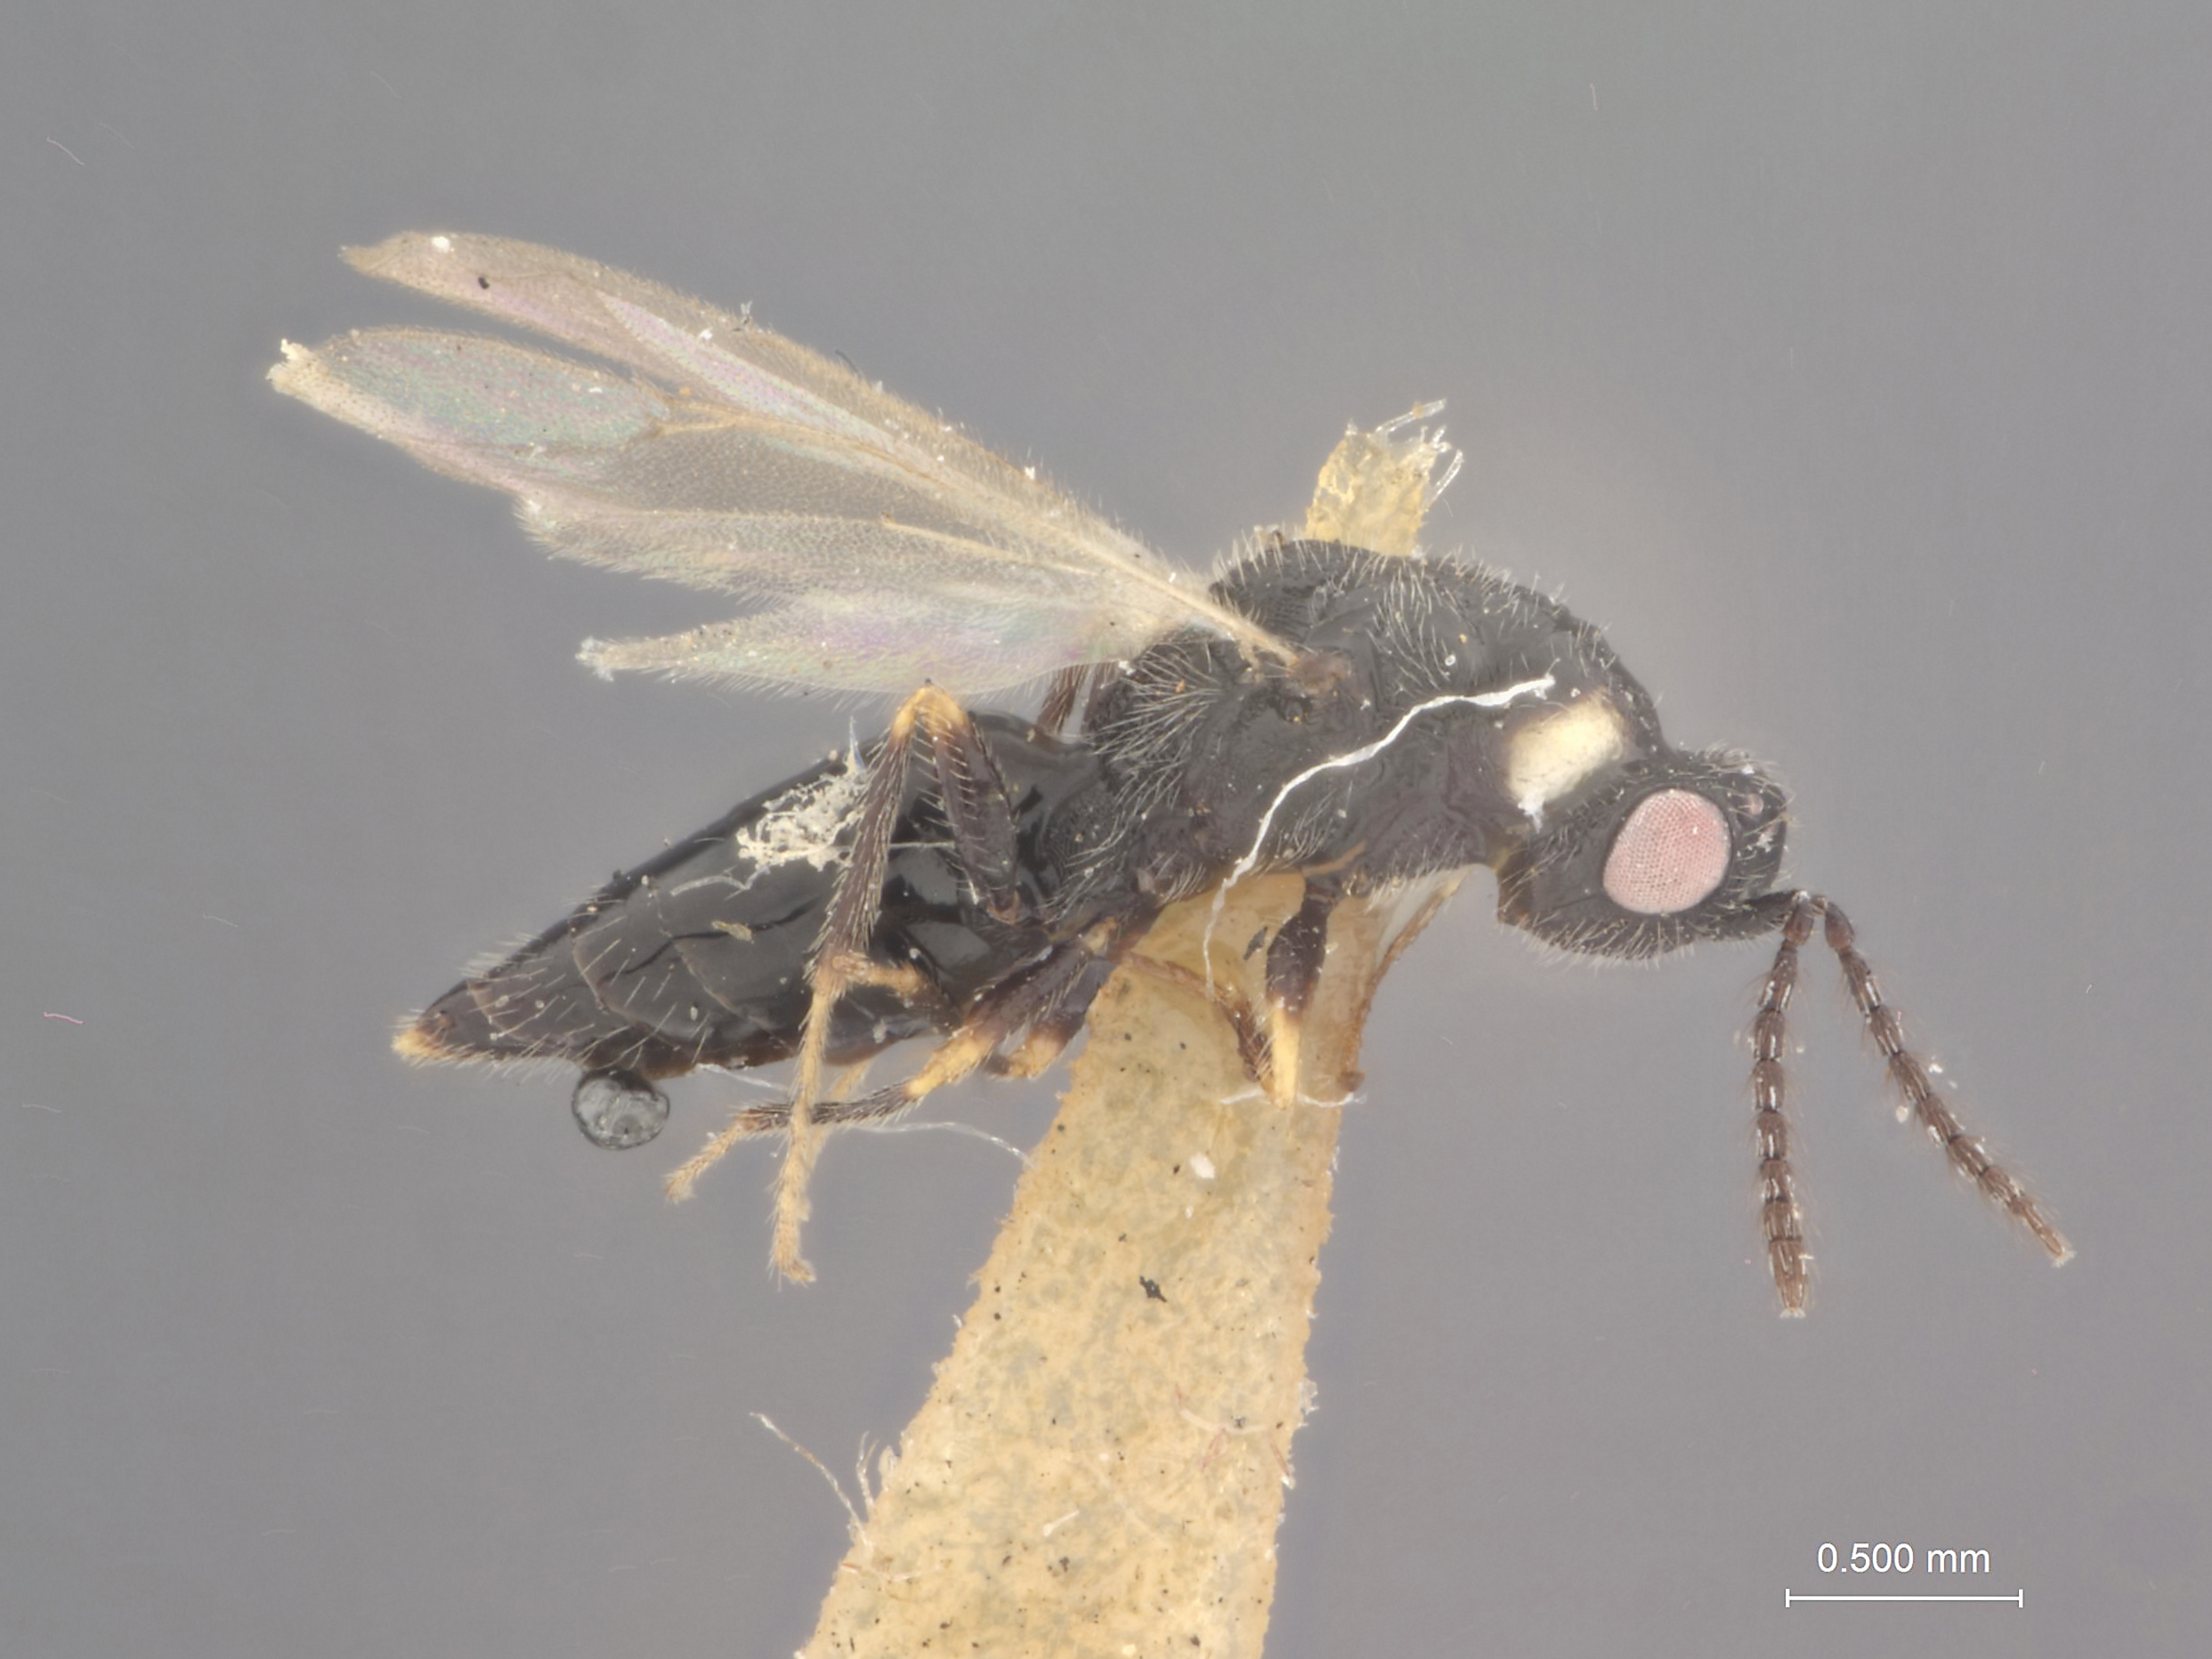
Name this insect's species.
Harmolita dactylicola
